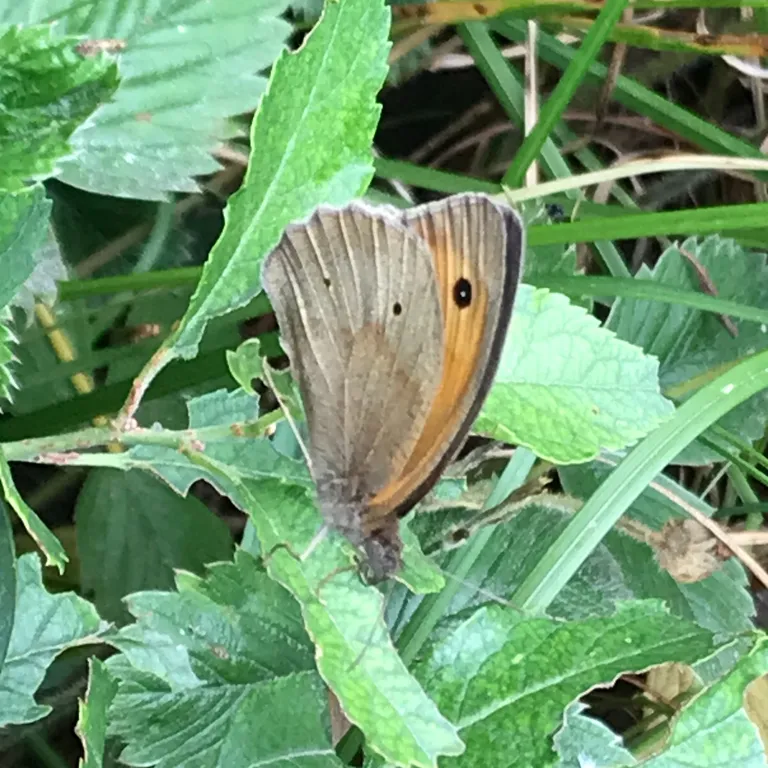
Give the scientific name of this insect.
Maniola jurtina
